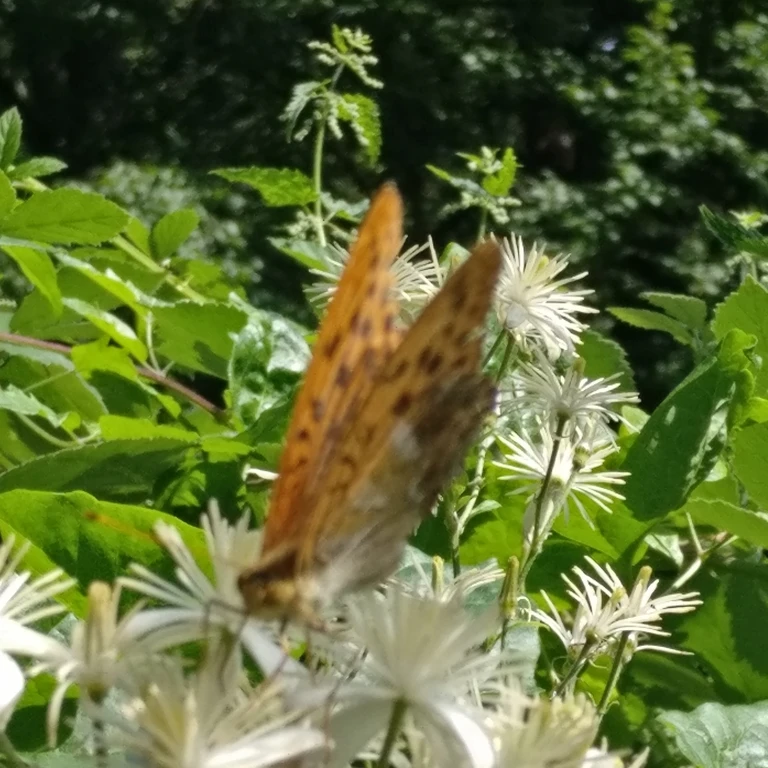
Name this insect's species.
Argynnis paphia
